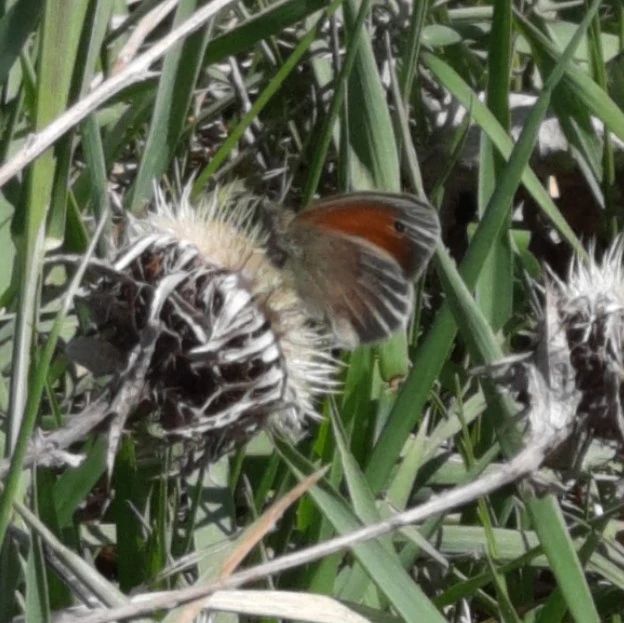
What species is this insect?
Coenonympha pamphilus
